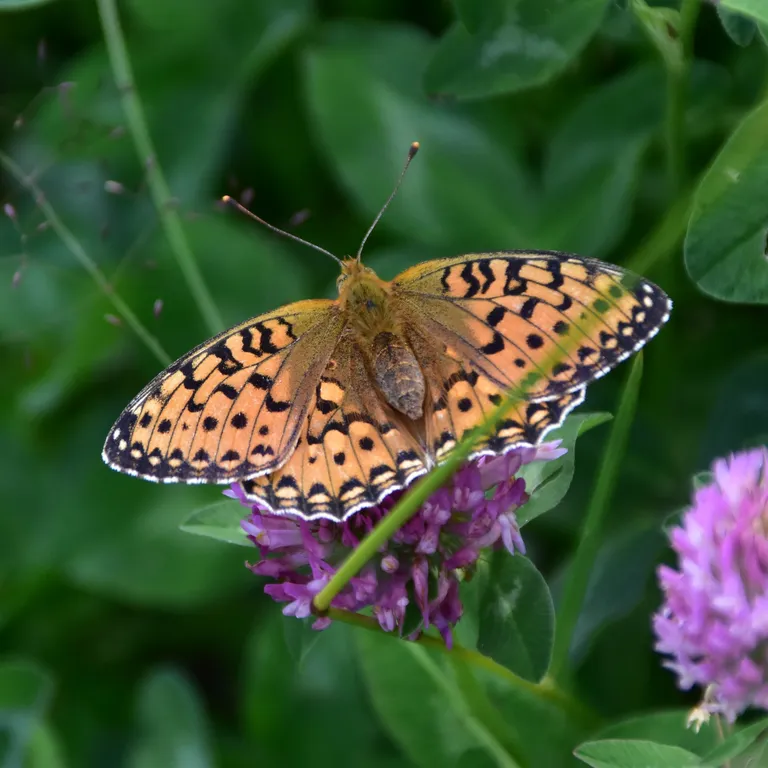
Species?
Speyeria aglaja
